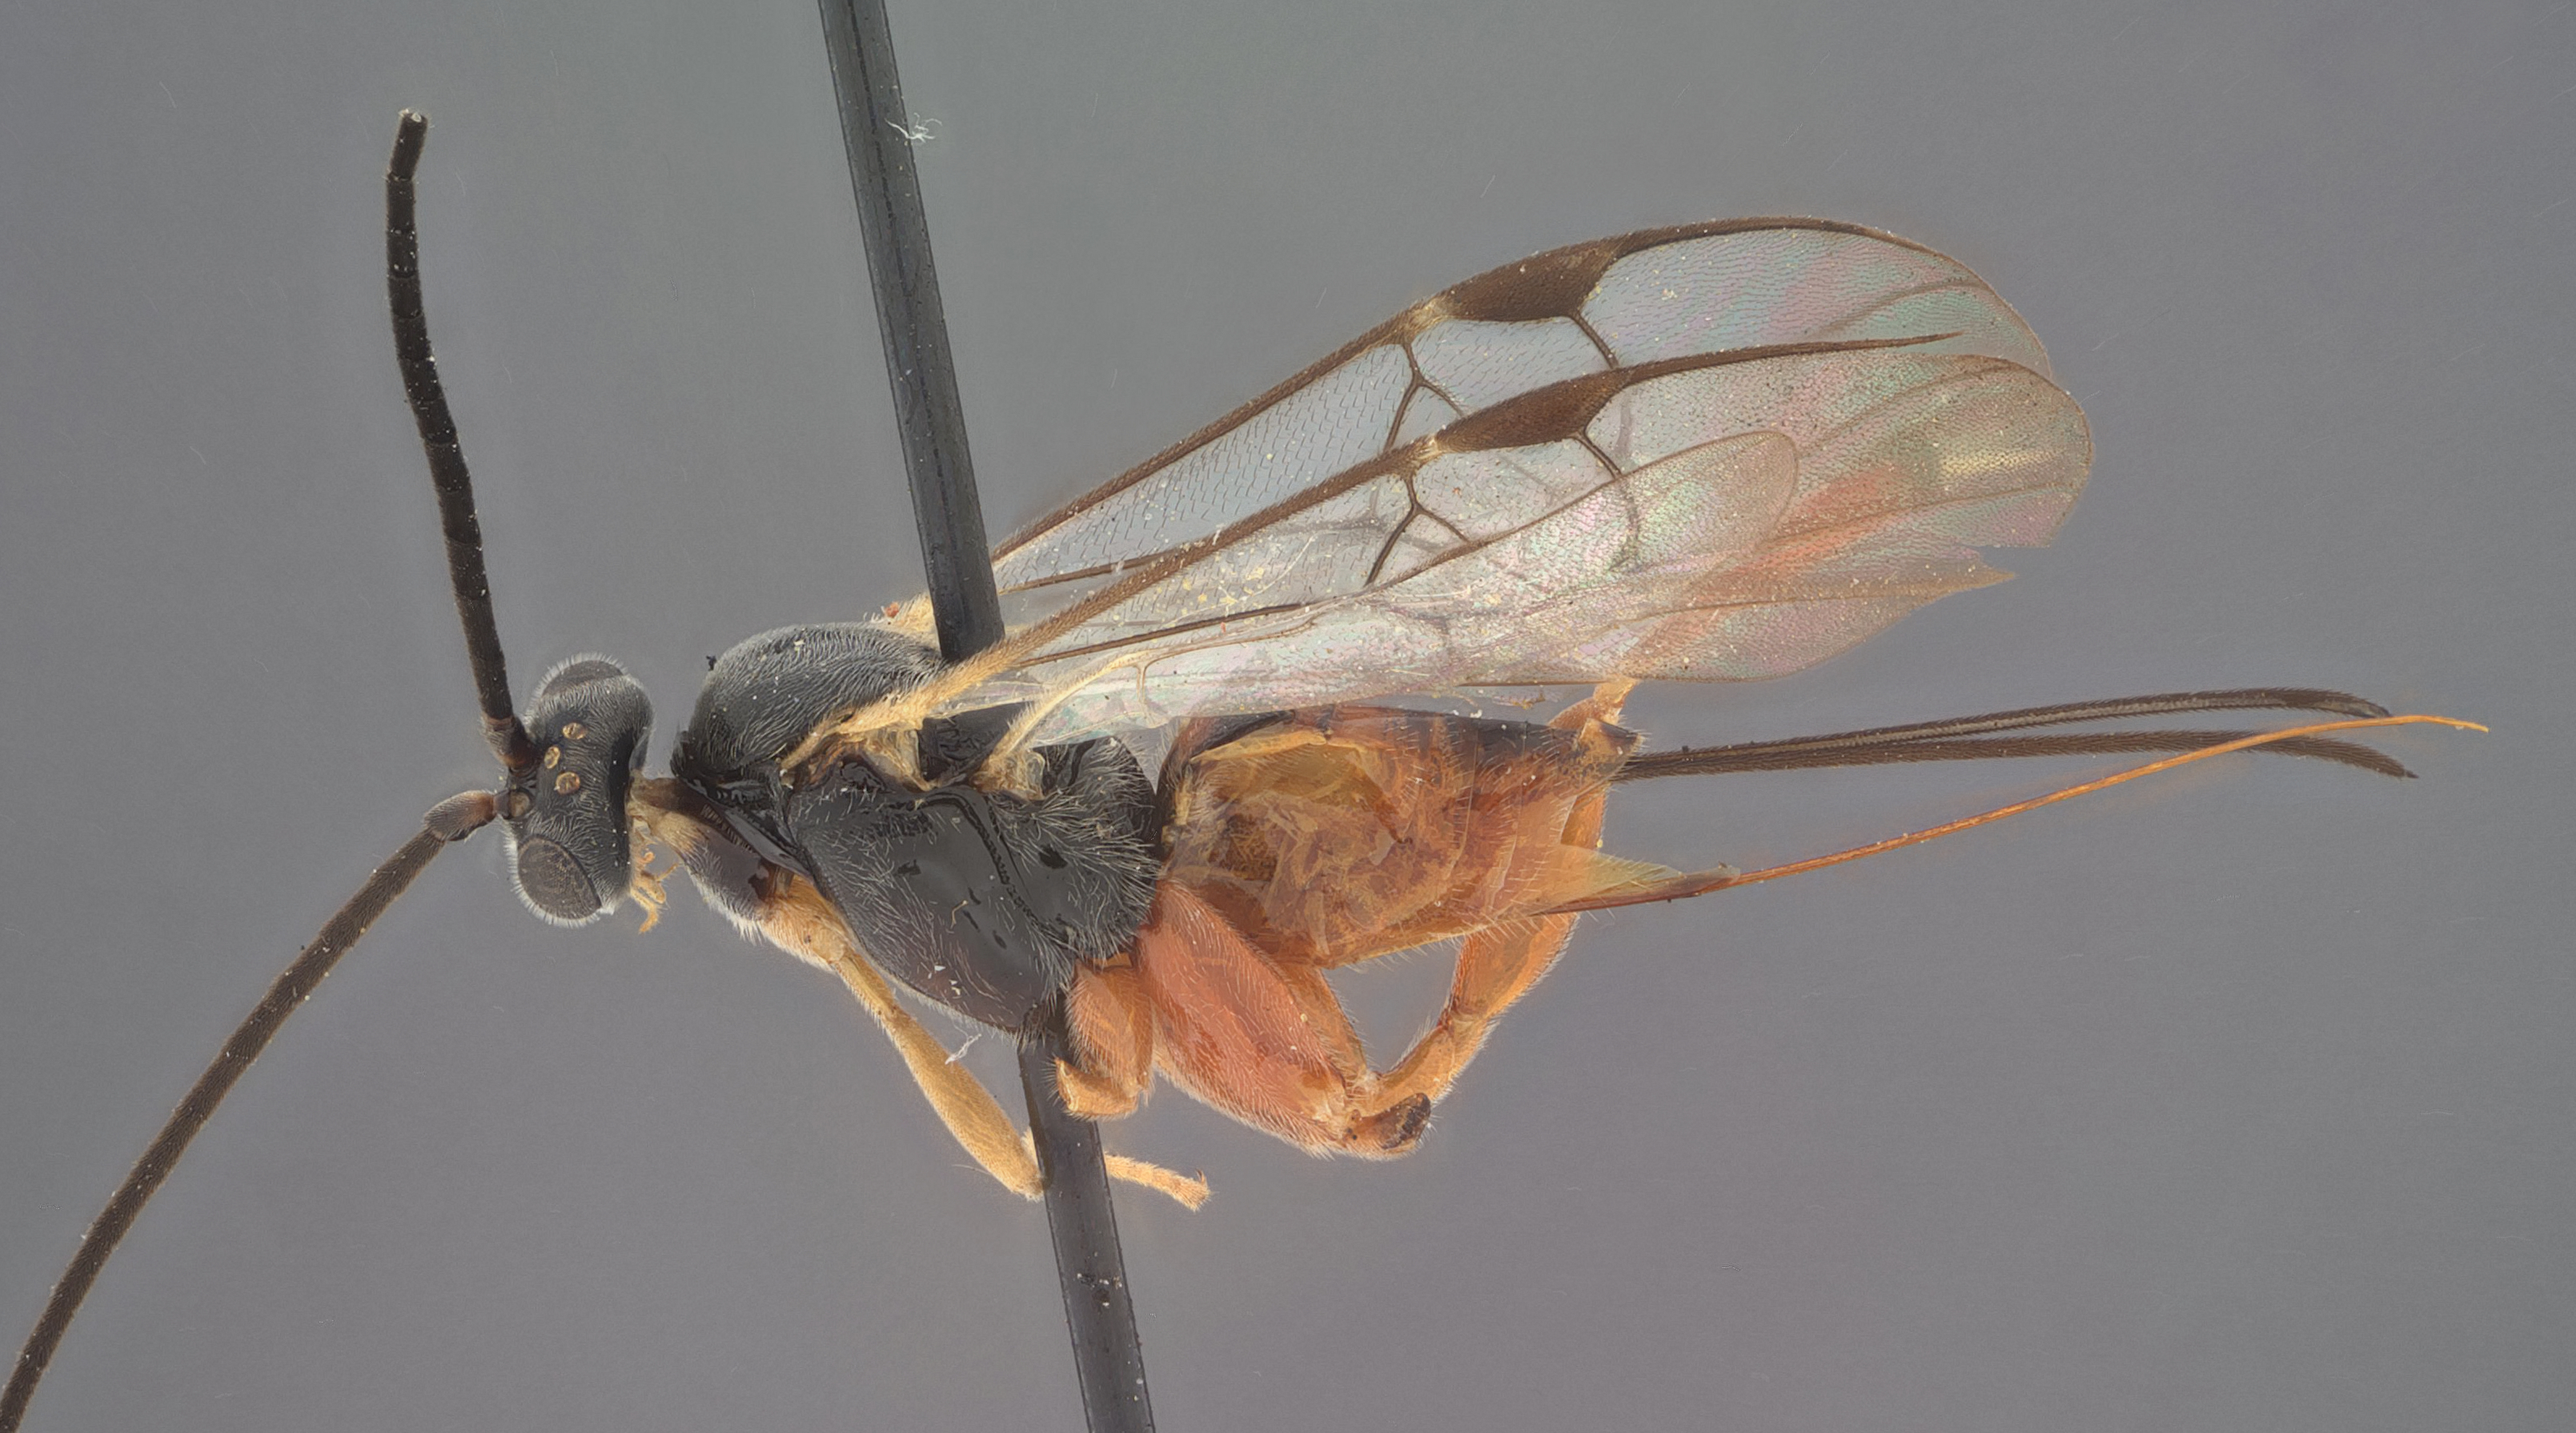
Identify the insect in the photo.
Promicrogaster munda
